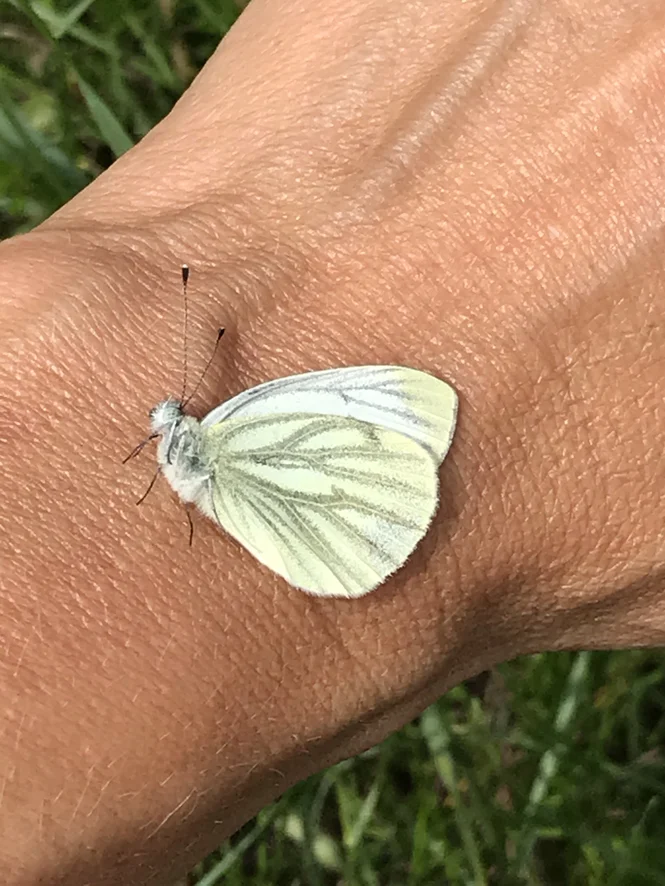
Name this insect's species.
Pieris napi
